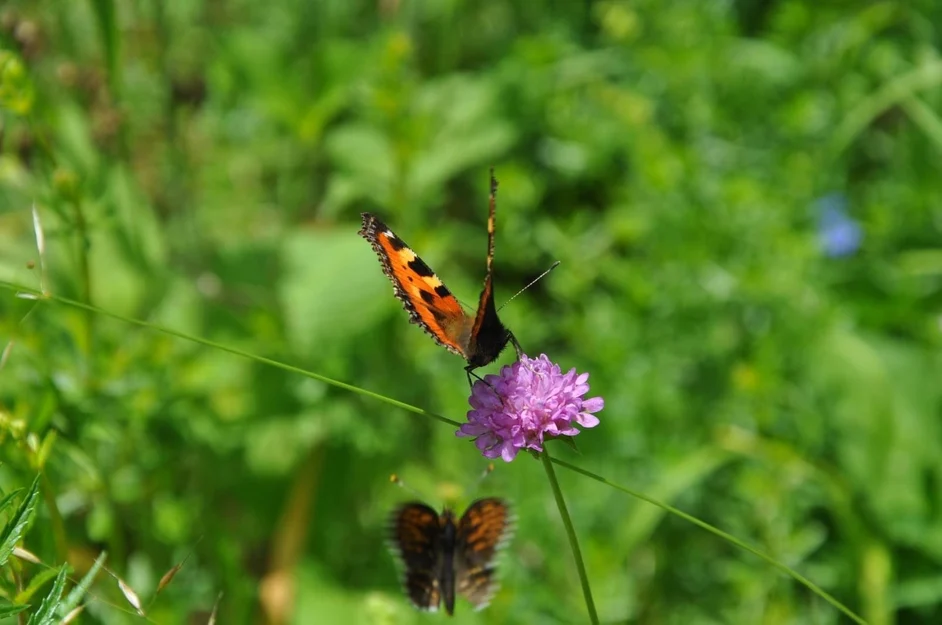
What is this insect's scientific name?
Aglais urticae
